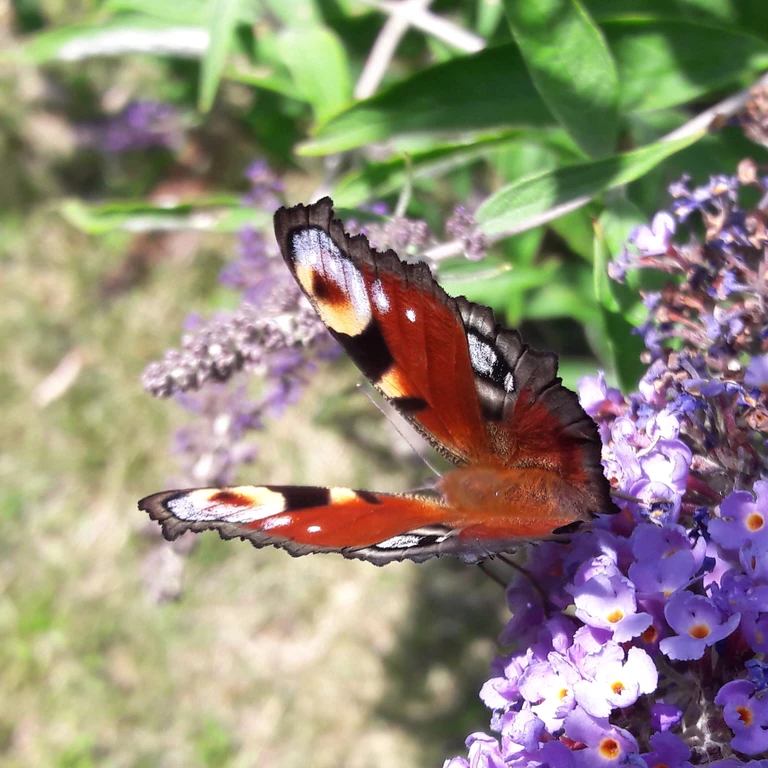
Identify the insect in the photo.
Aglais io
